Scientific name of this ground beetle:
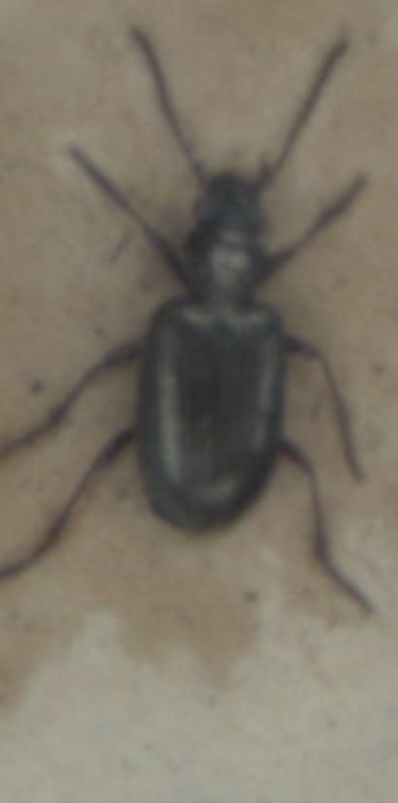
Bembidion punctulatum
